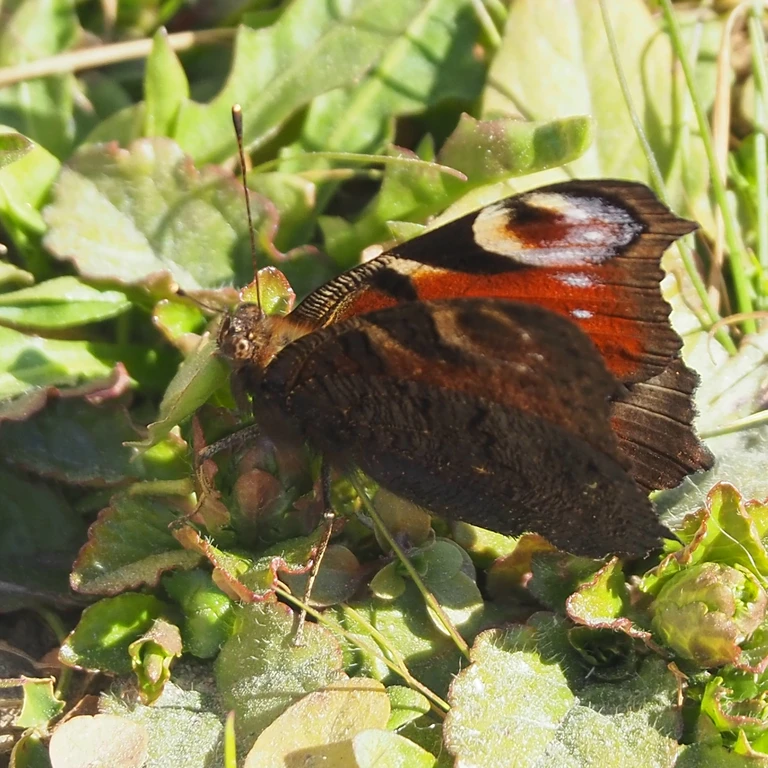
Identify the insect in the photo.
Aglais io
